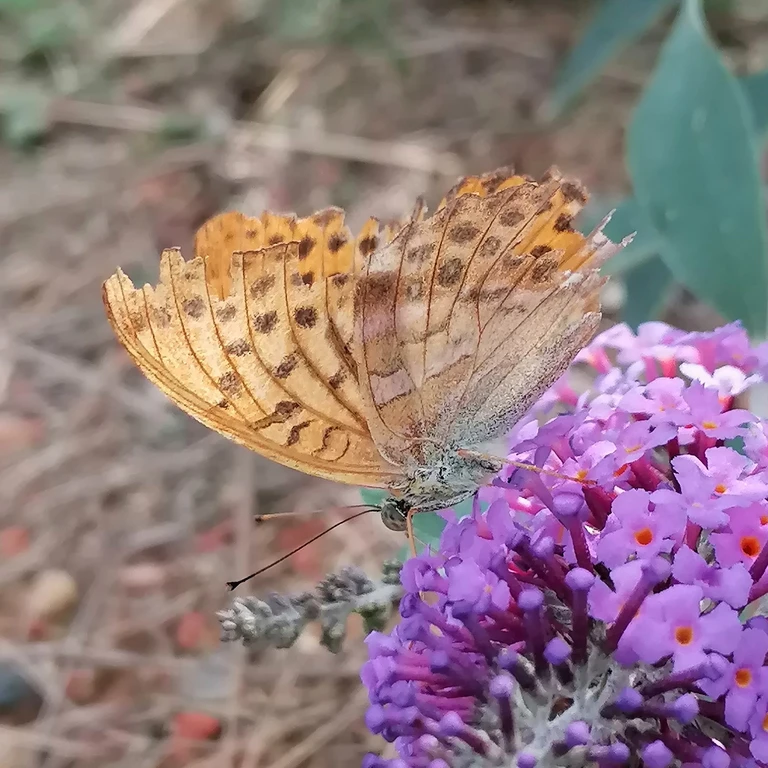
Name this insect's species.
Argynnis paphia
